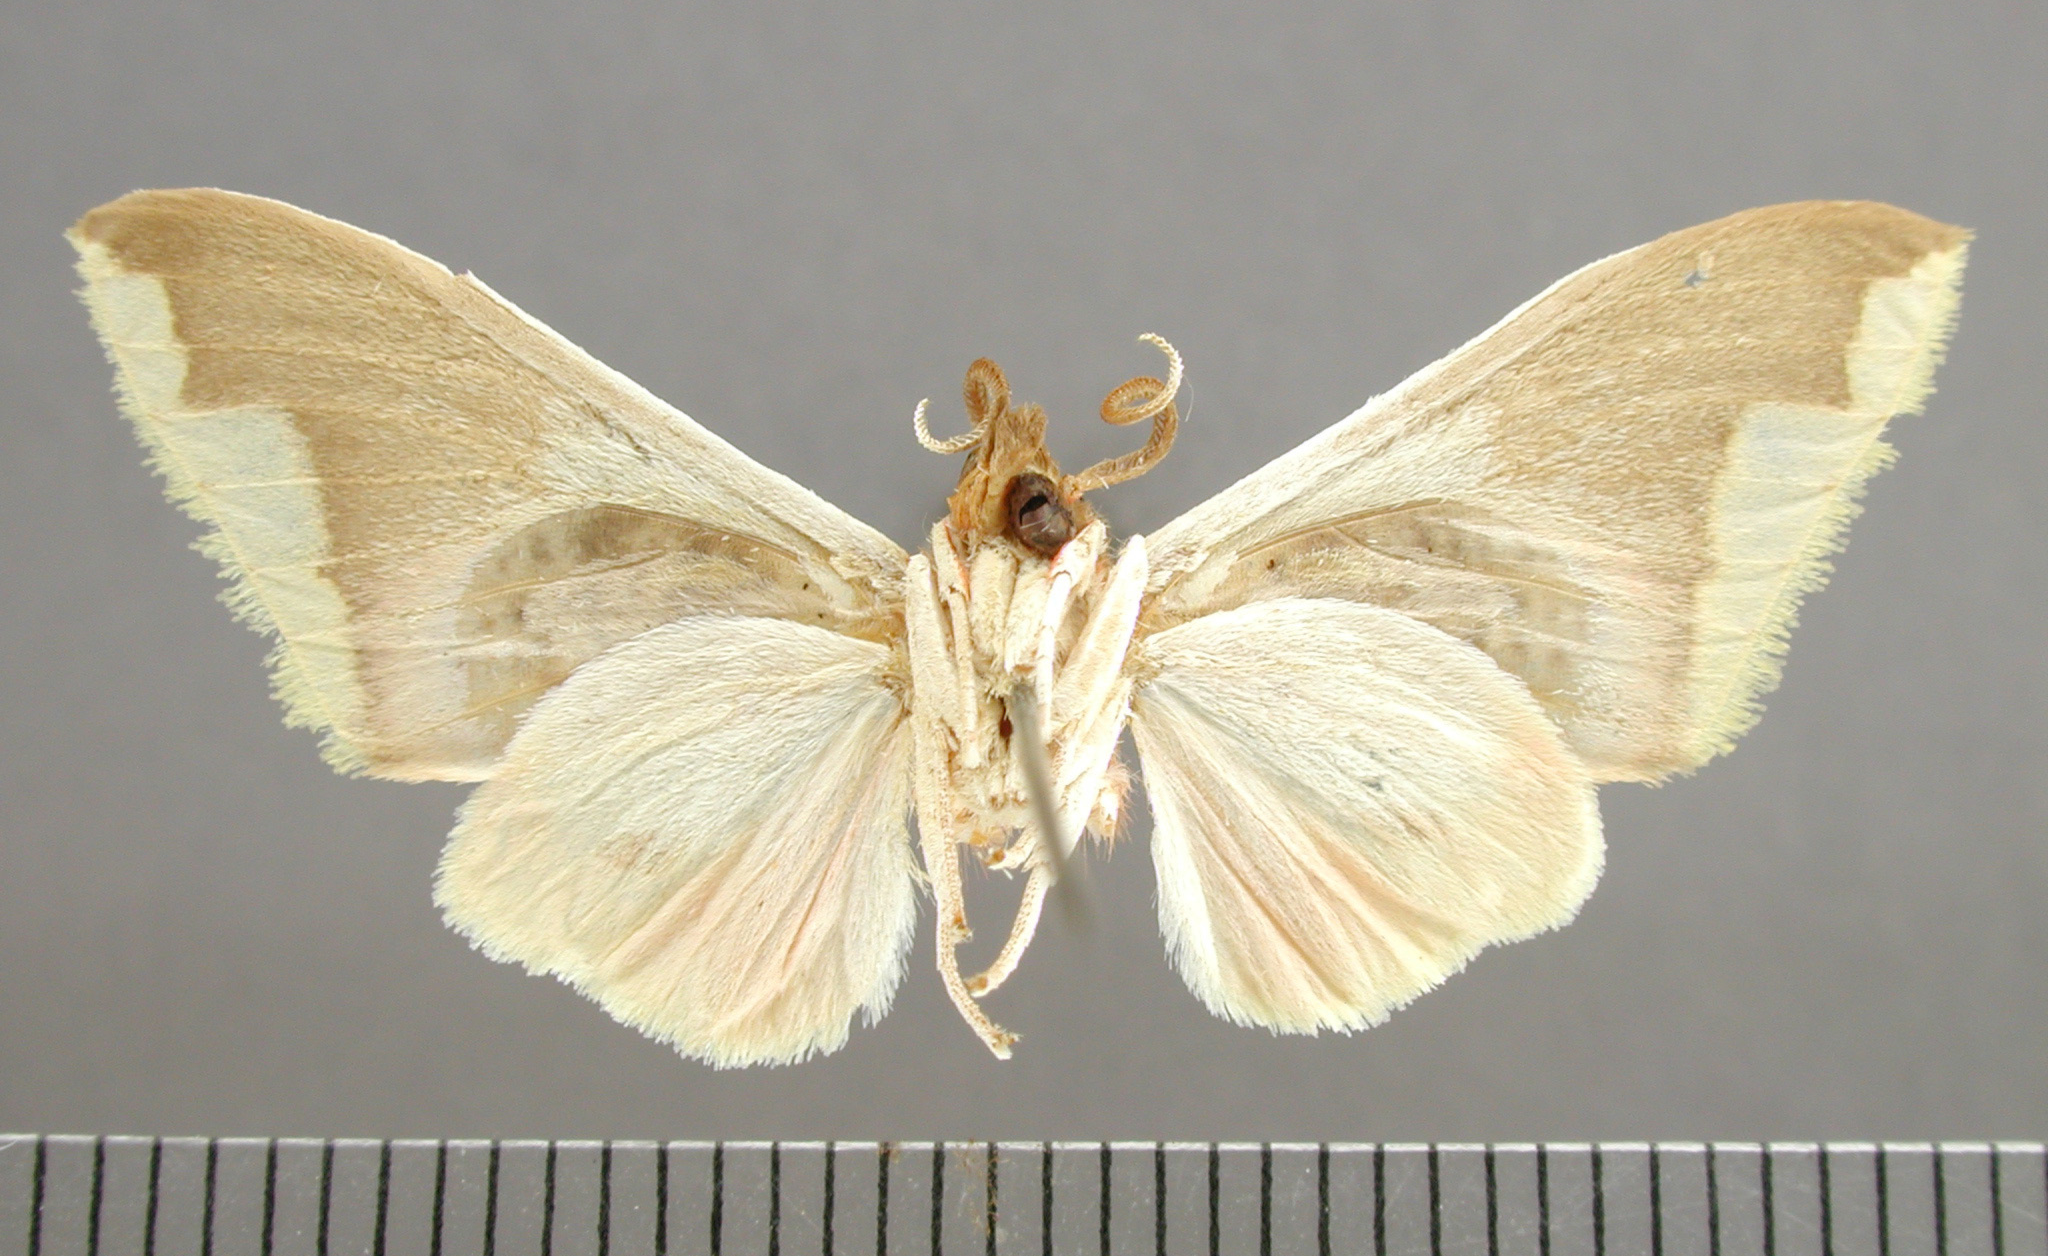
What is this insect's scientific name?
Idalus melanopasta
